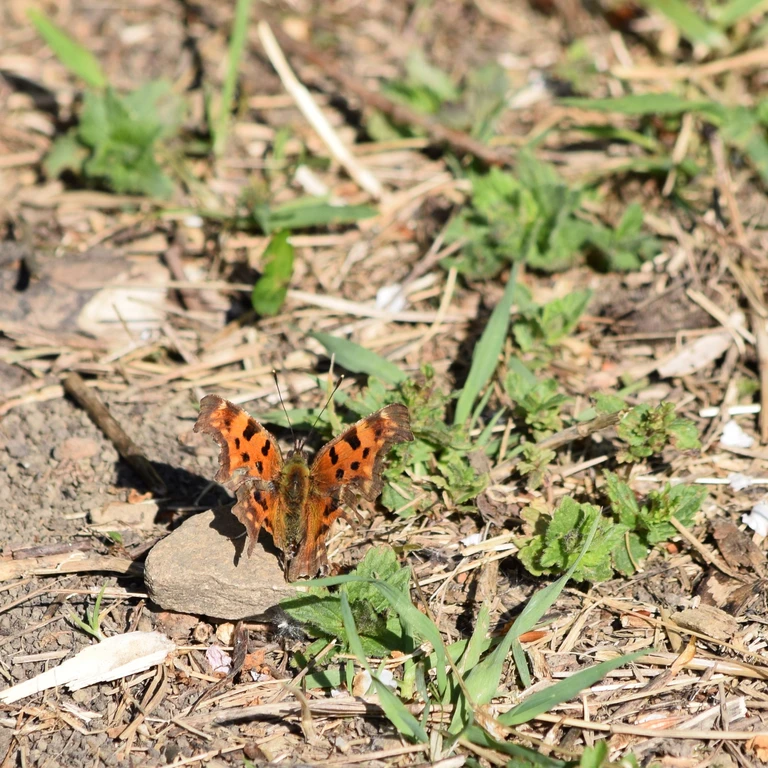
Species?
Polygonia c-album
